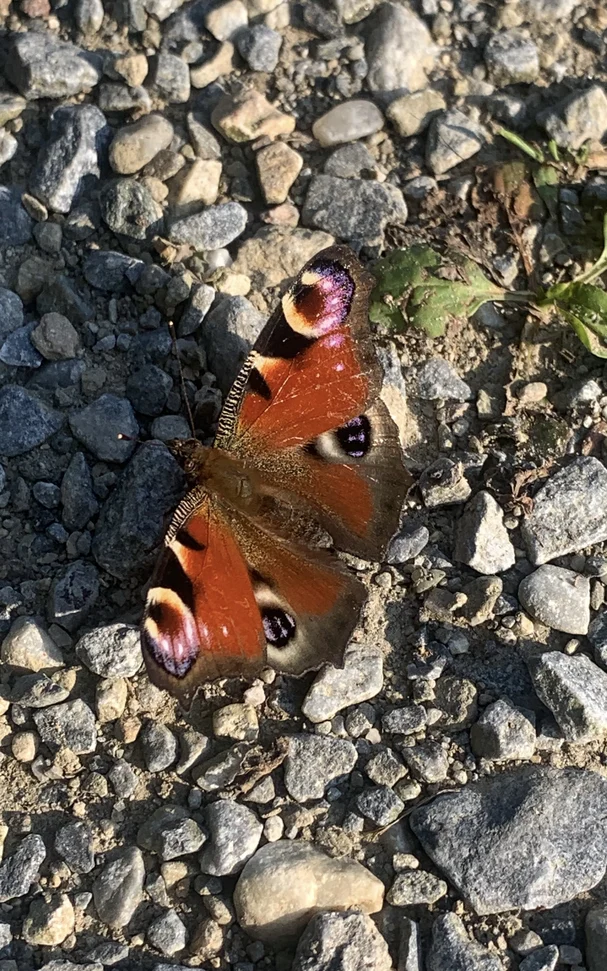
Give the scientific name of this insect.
Aglais io
